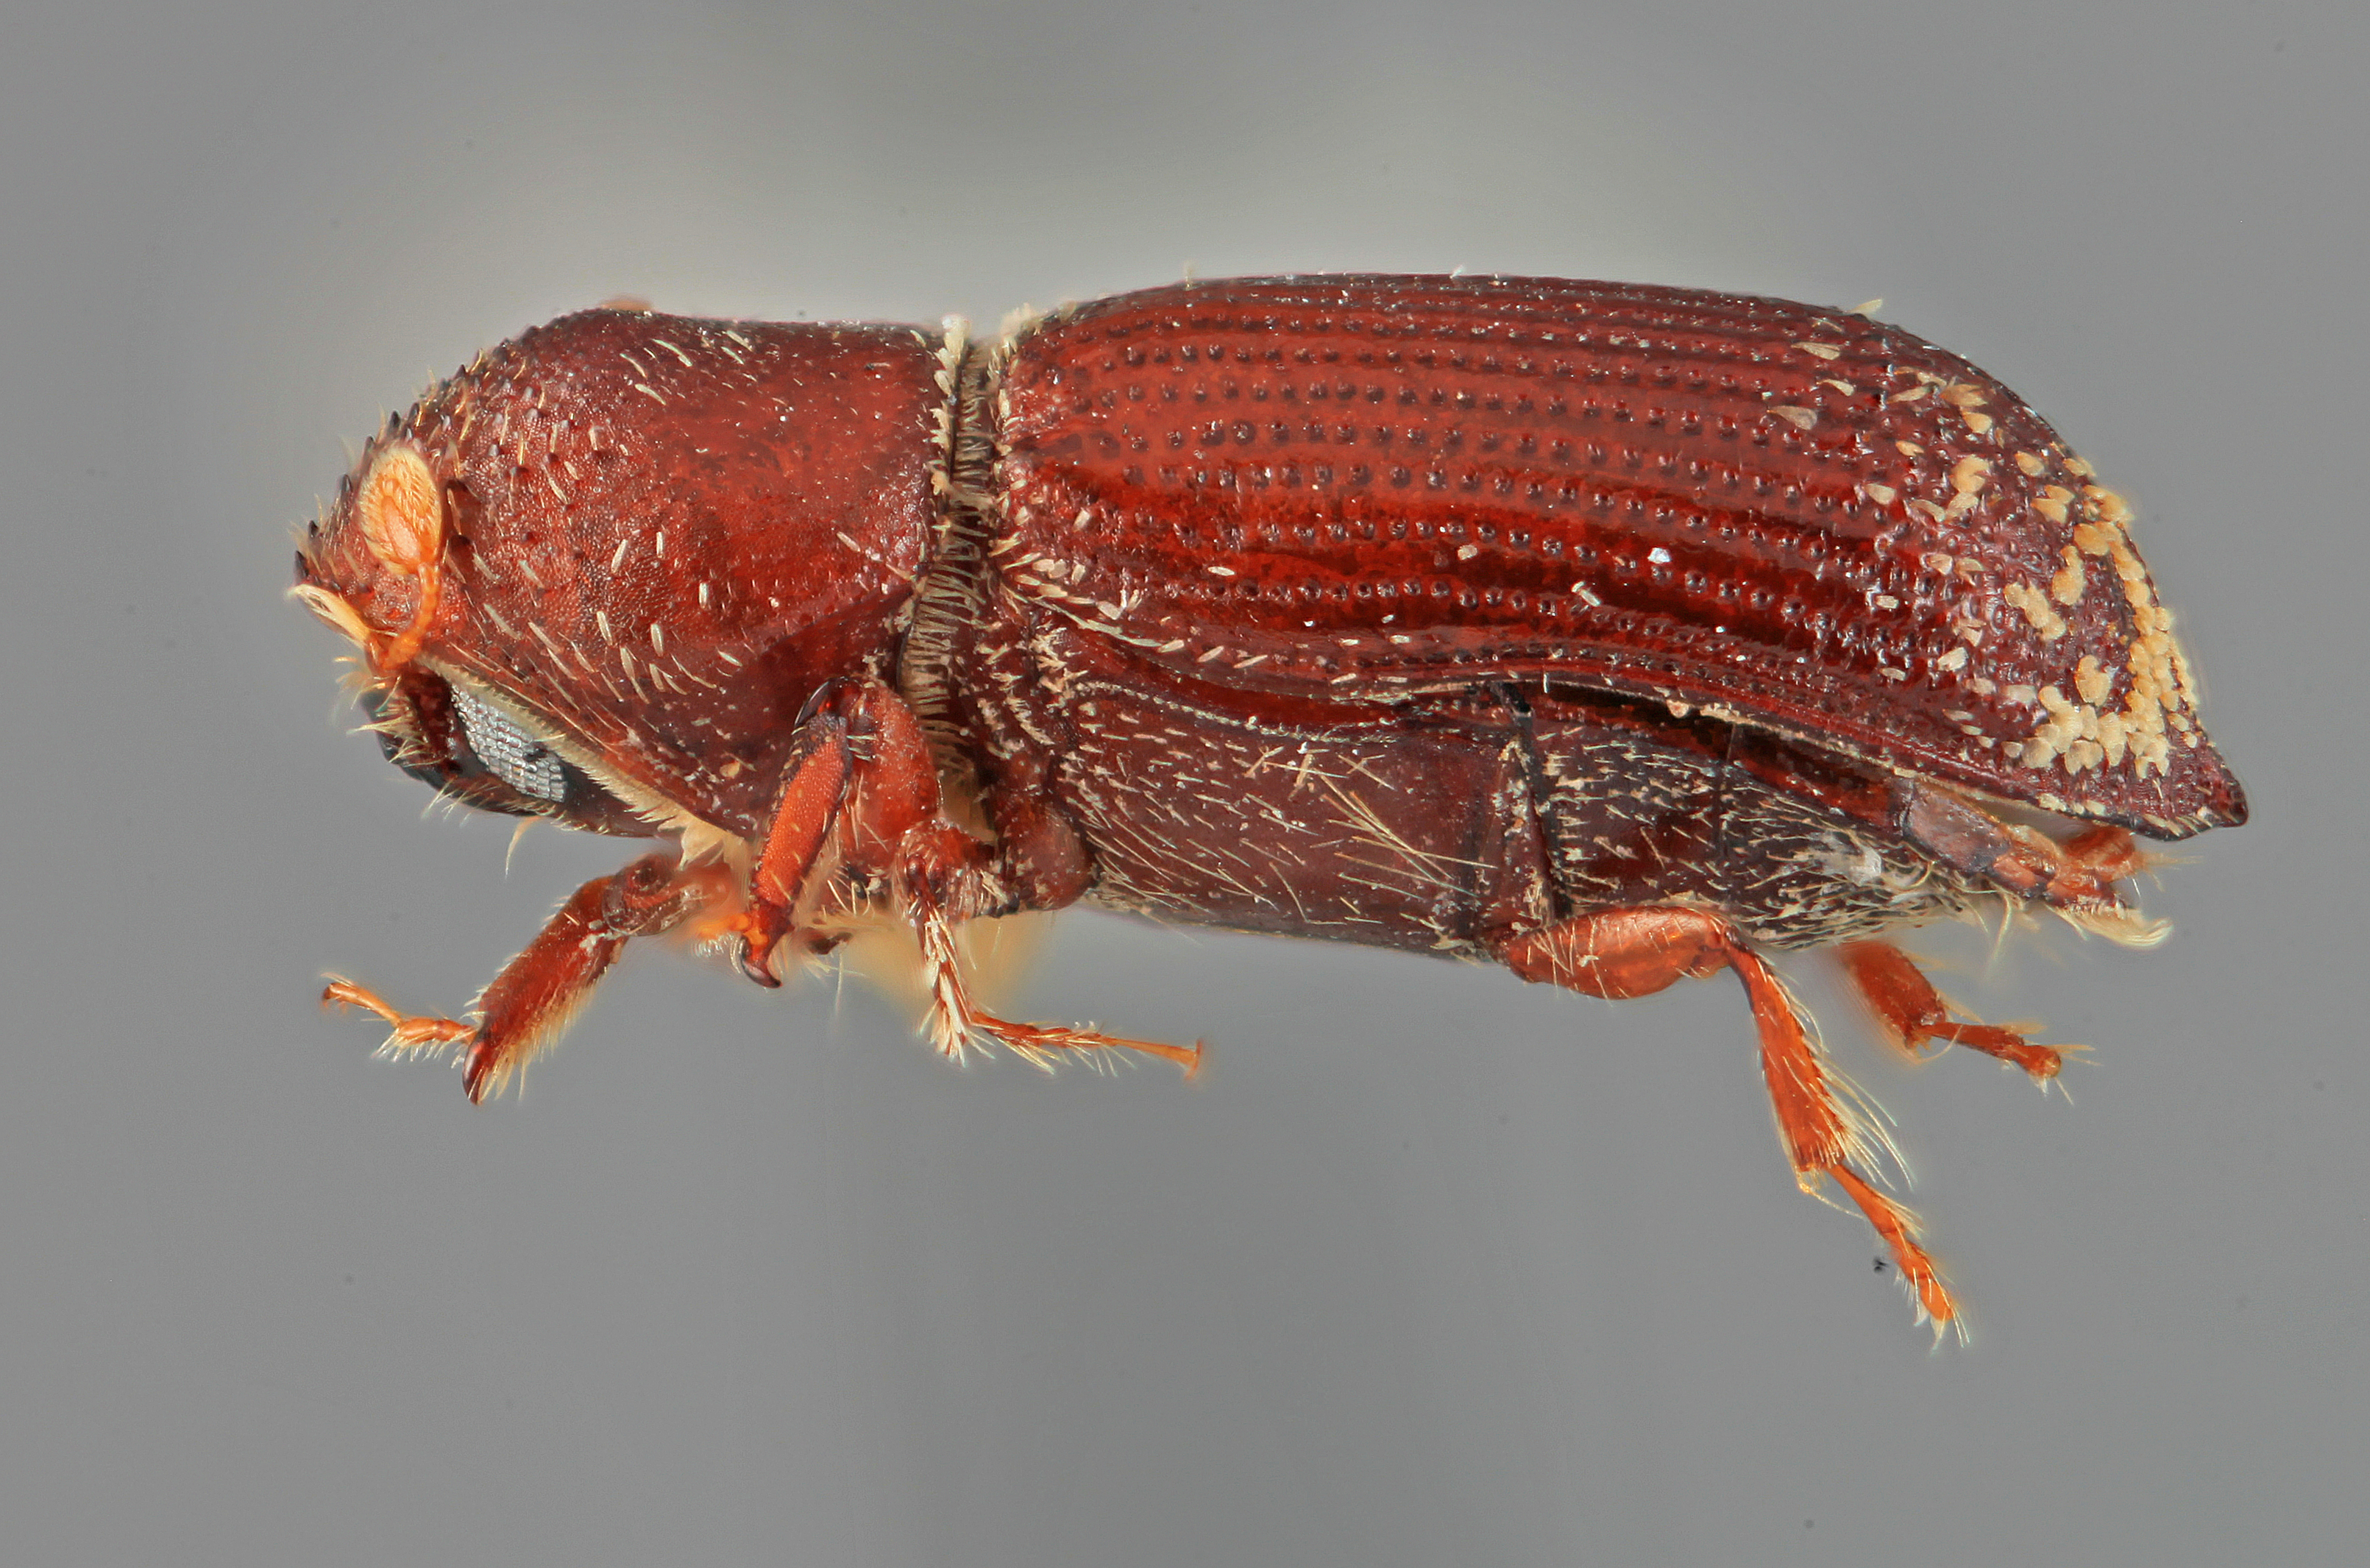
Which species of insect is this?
Micracis amplinis
